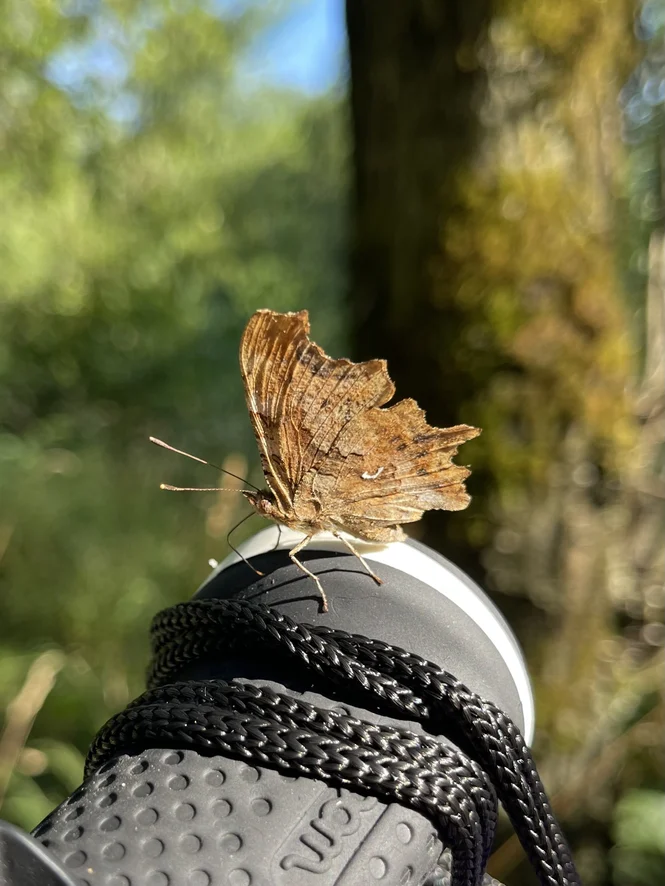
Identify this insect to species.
Polygonia c-album
